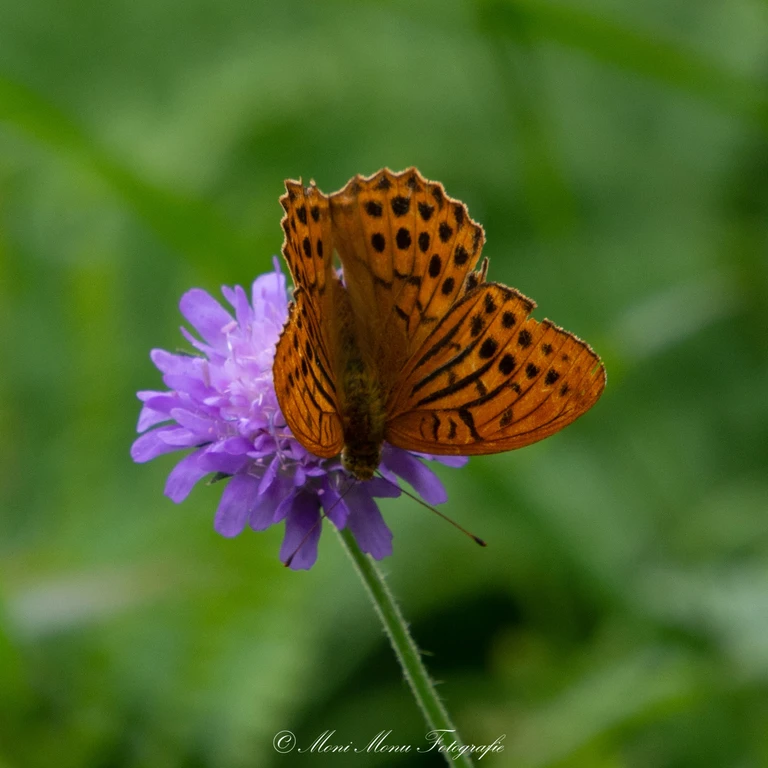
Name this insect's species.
Argynnis paphia
